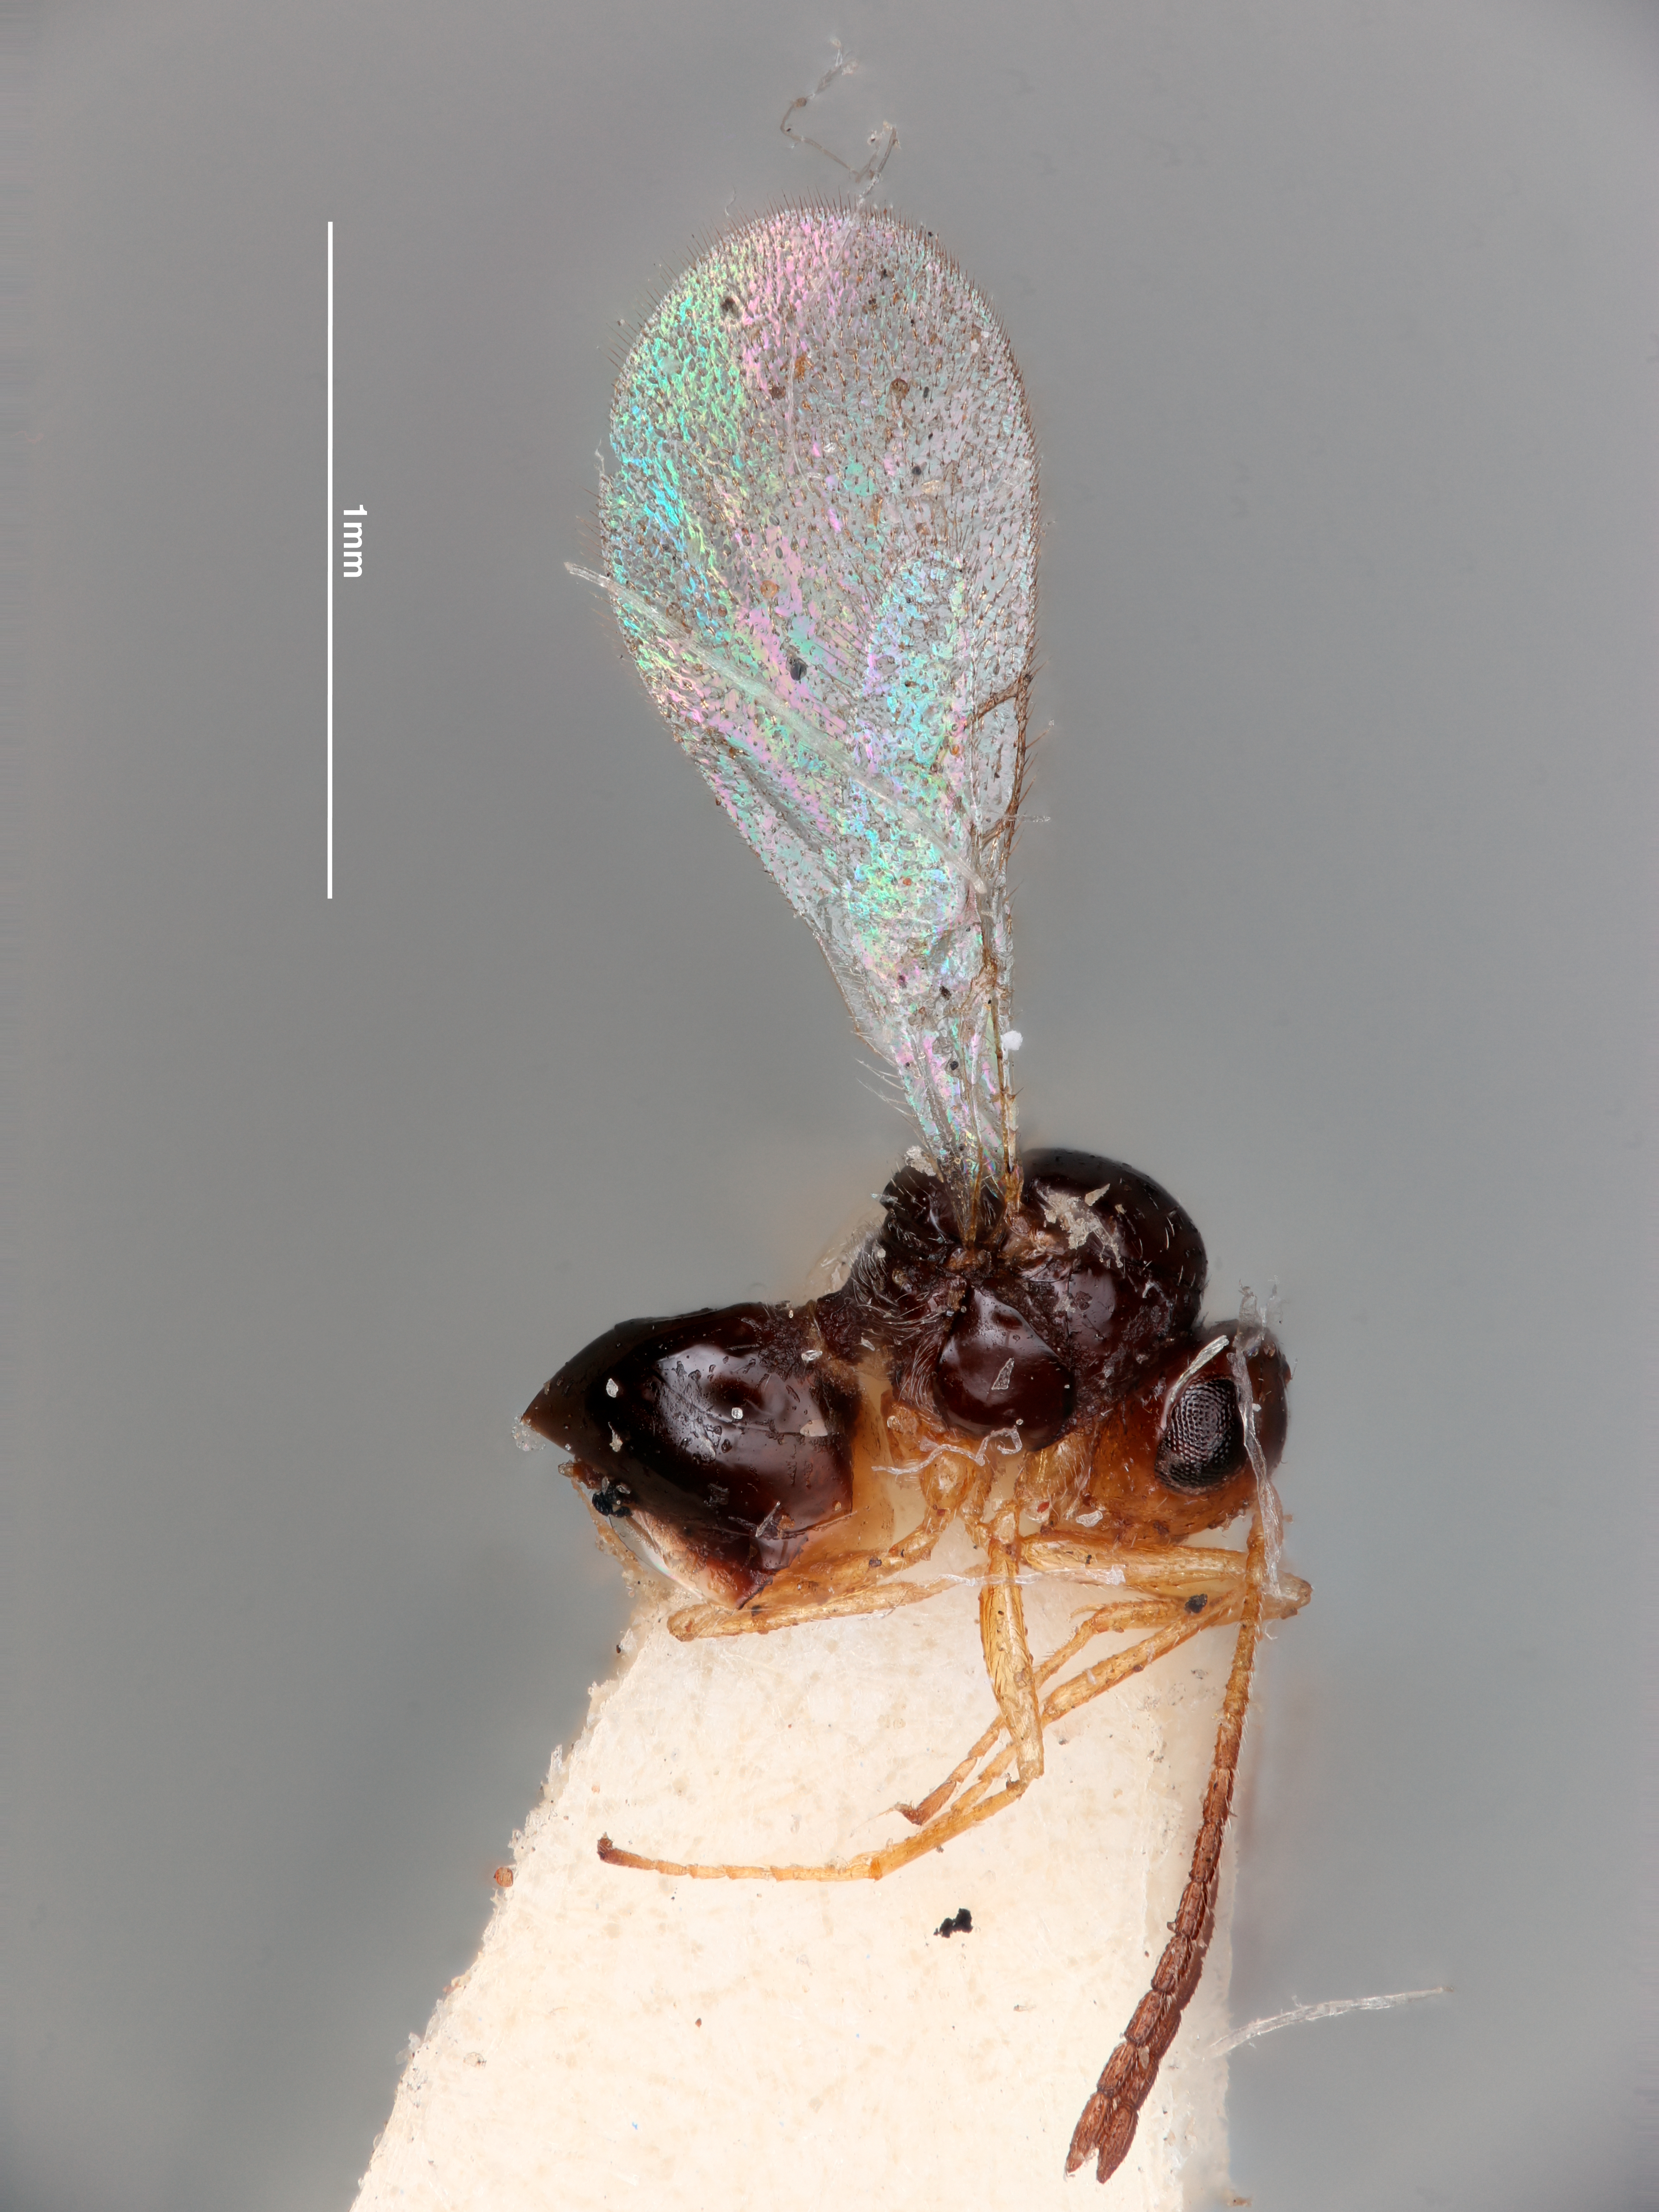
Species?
Alloxysta nearctica
